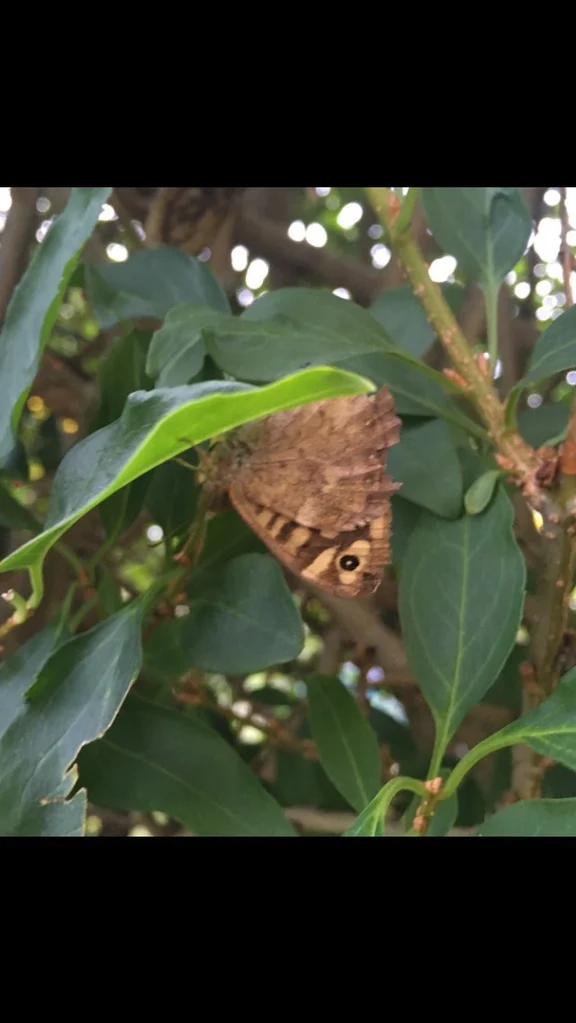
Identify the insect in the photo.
Pararge aegeria
